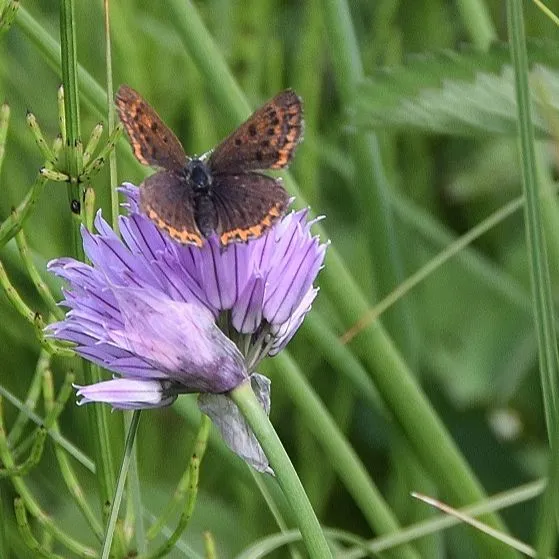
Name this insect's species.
Lycaena helle (also Helleia helle)
